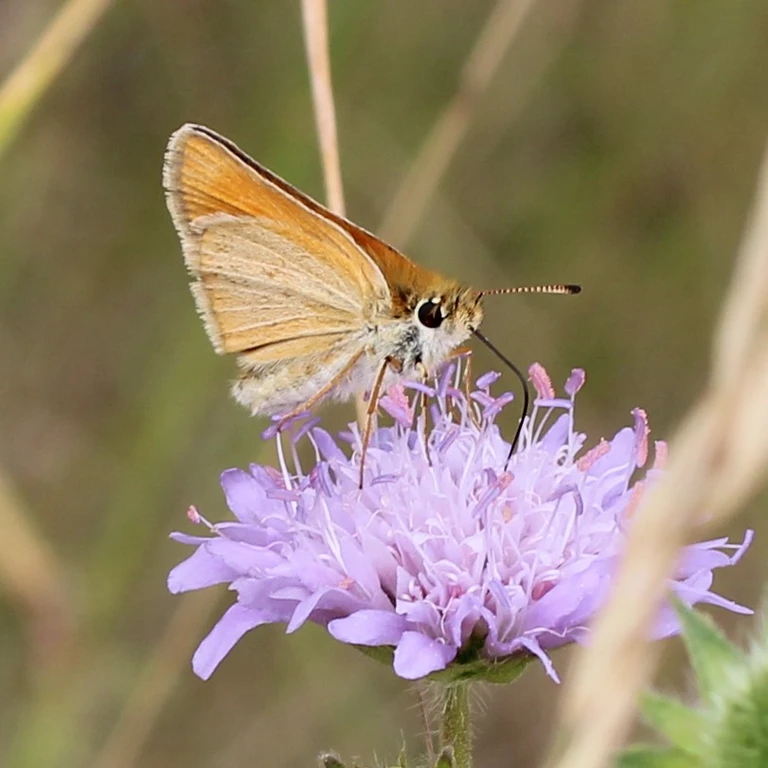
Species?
Thymelicus lineola
